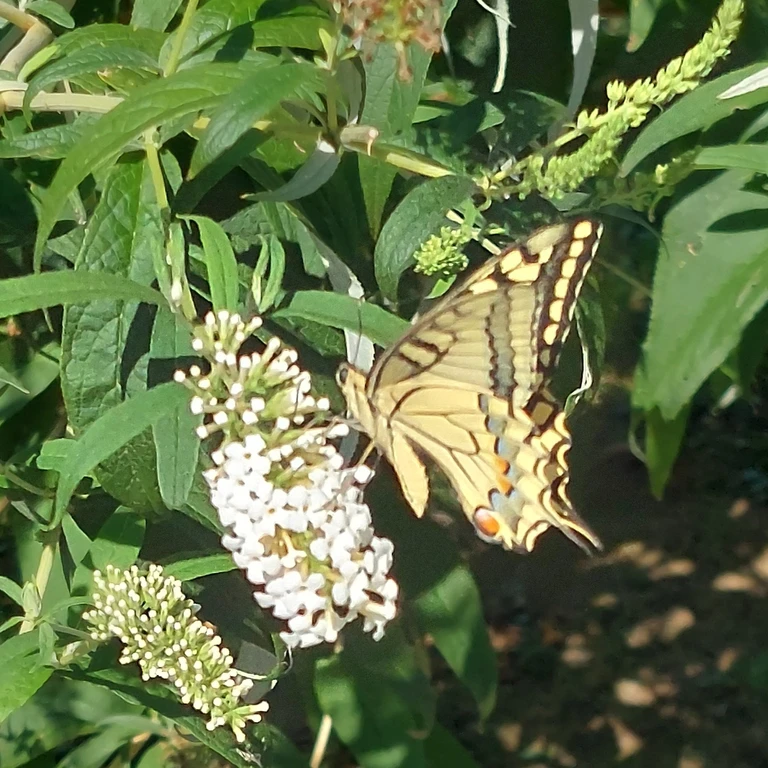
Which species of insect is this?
Papilio machaon
